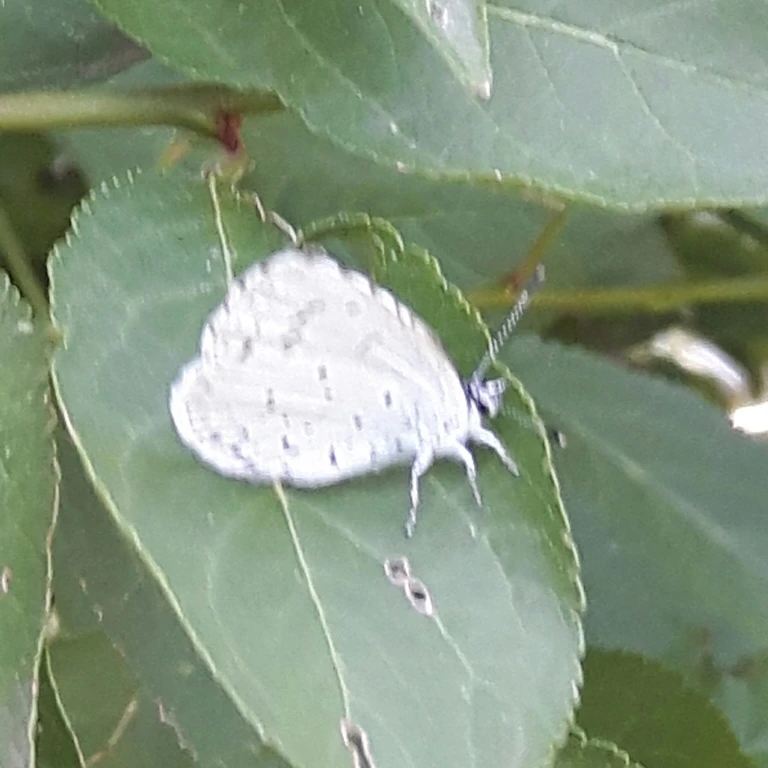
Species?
Celastrina argiolus
